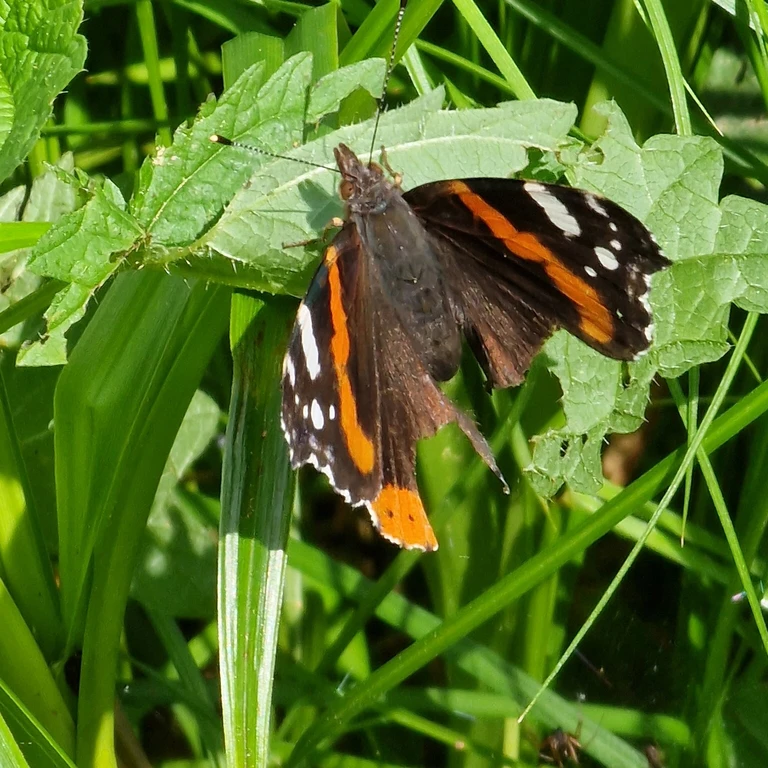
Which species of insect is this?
Vanessa atalanta
